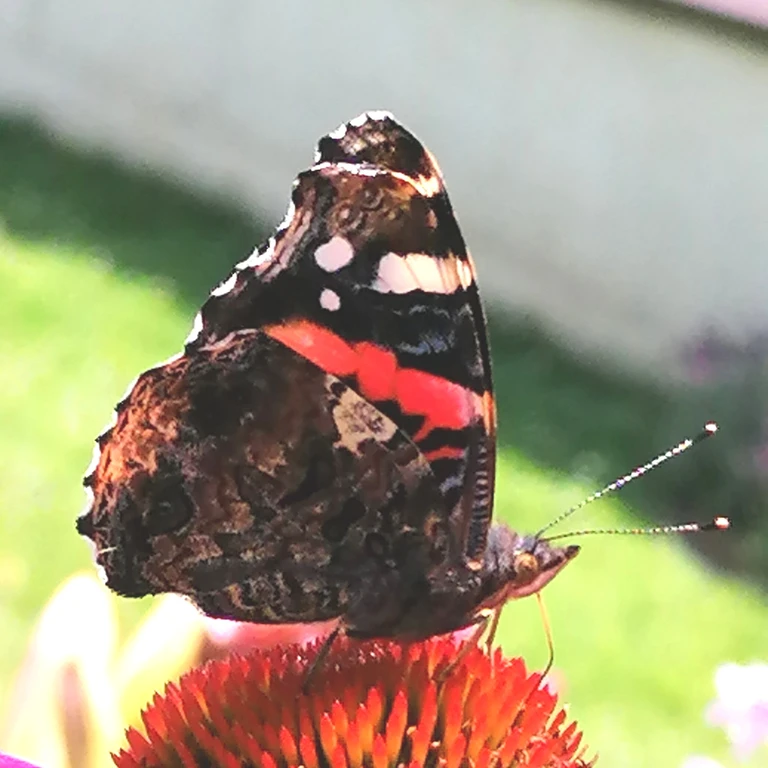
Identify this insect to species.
Vanessa atalanta
